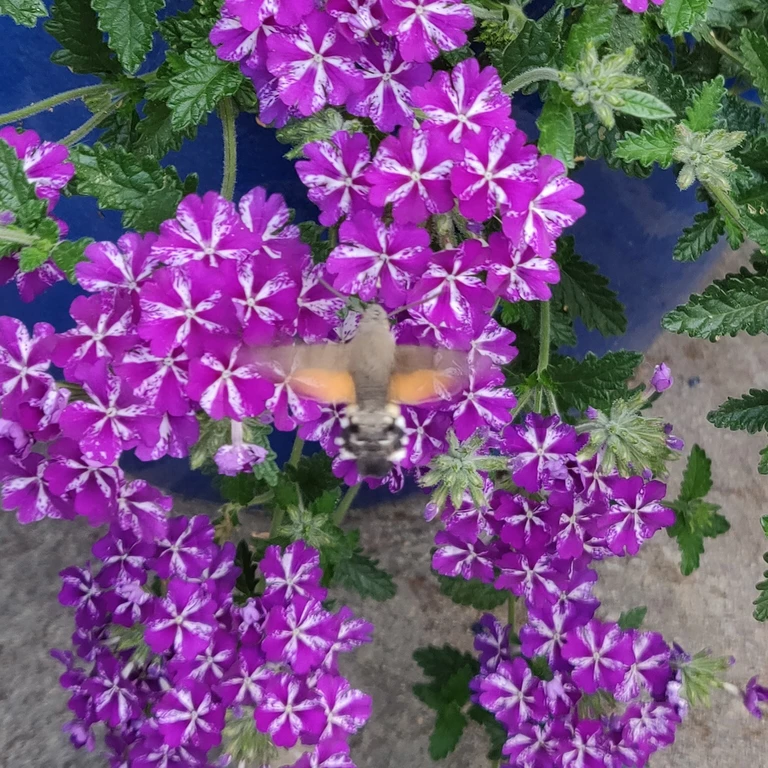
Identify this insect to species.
Macroglossum stellatarum
